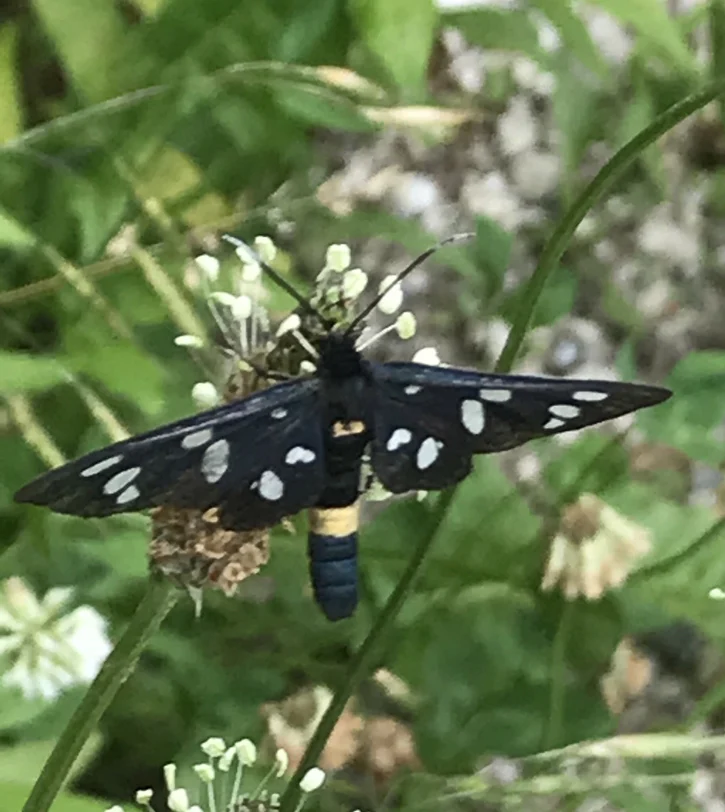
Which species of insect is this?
Amata phegea
